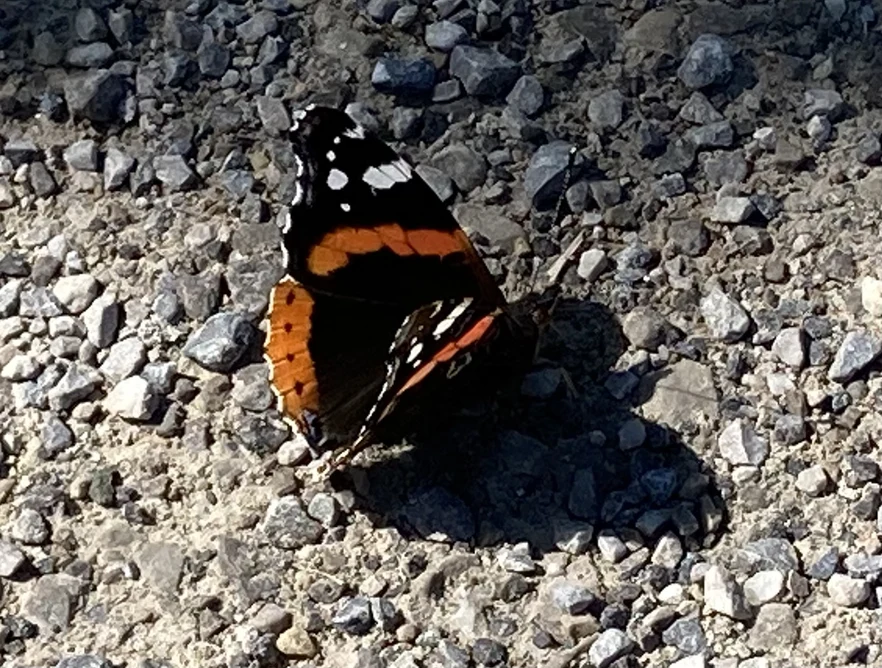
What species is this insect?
Vanessa atalanta
